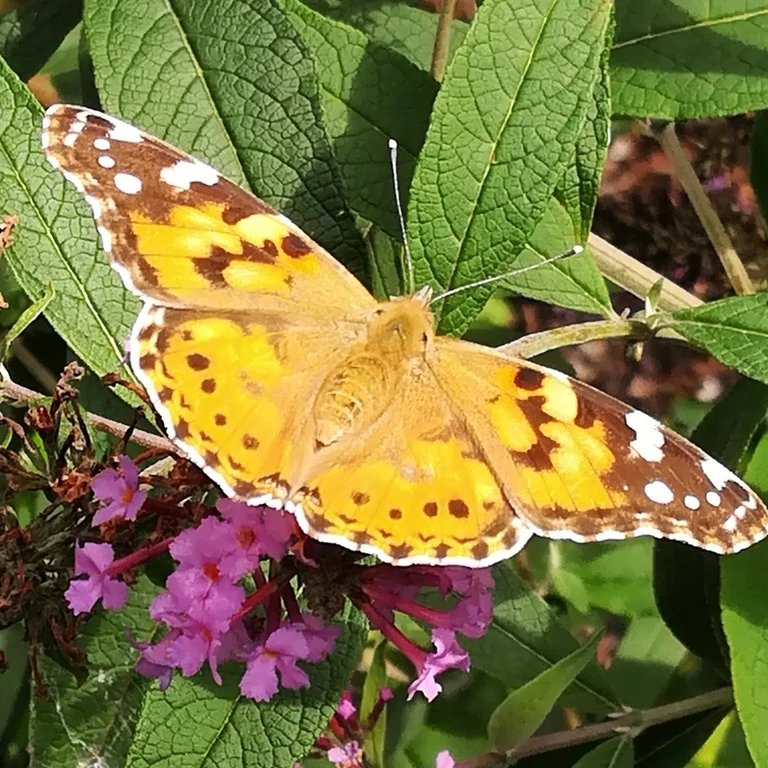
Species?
Vanessa cardui
